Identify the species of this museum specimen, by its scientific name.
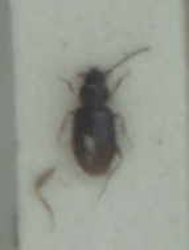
Tachys bistriatus
